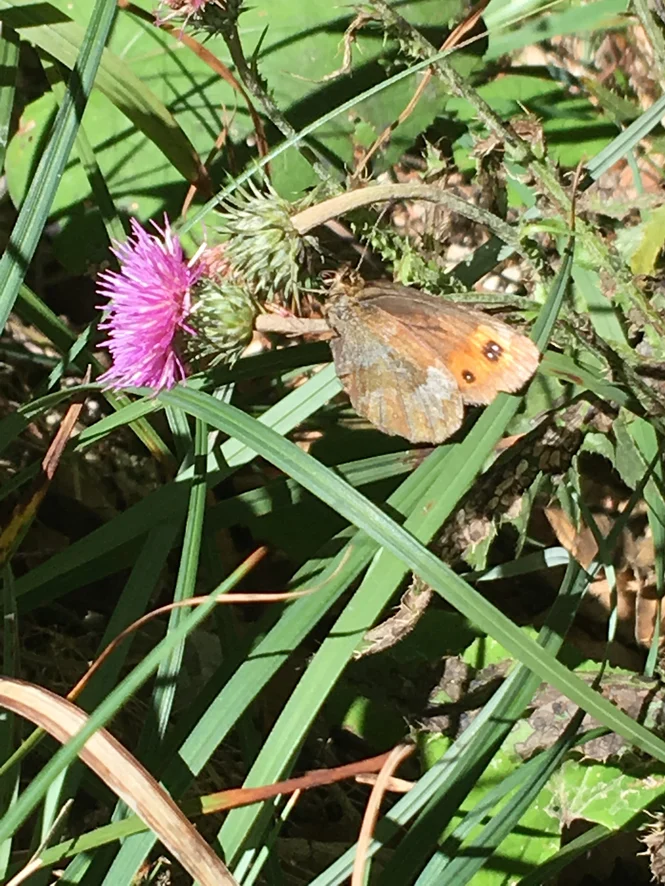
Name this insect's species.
Erebia aethiops
